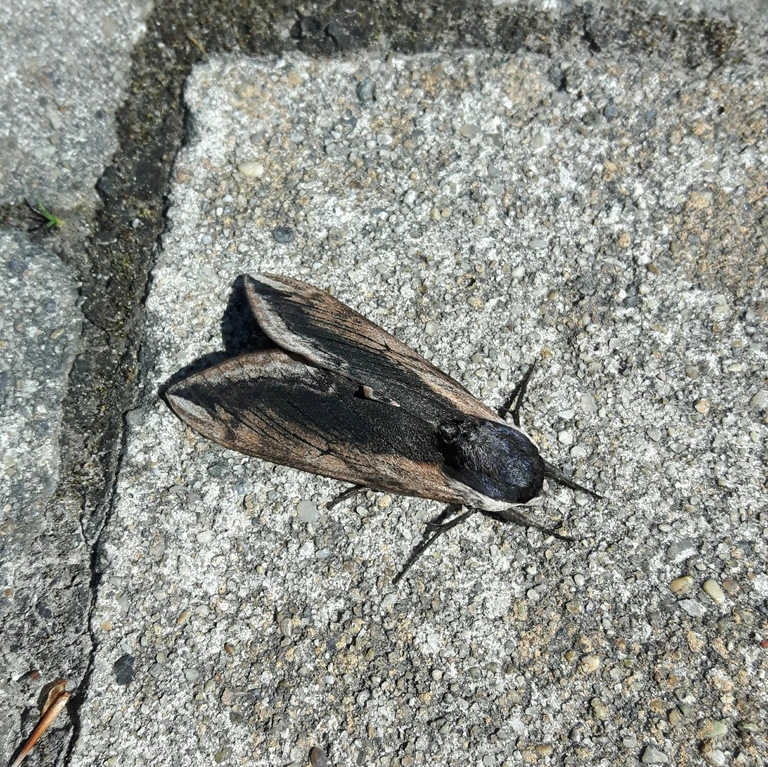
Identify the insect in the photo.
Sphinx ligustri
